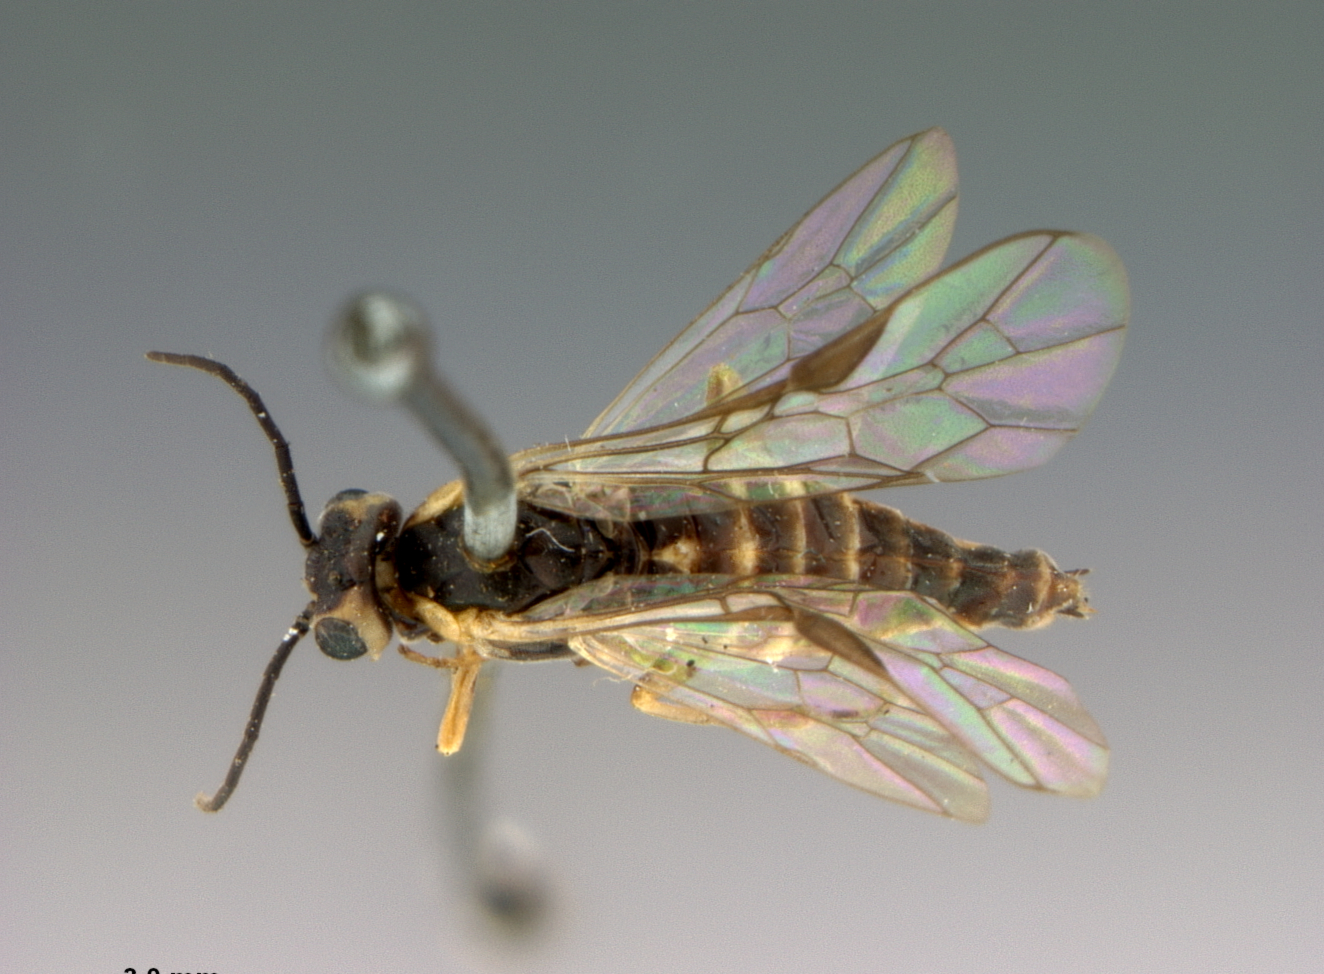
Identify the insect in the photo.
Amauronematus azaliae
